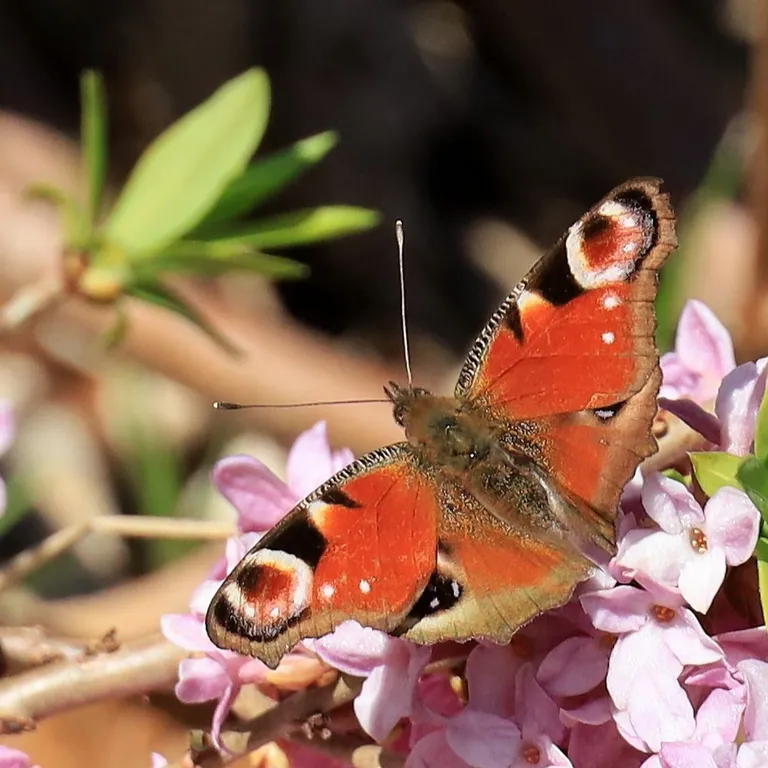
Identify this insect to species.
Aglais io
